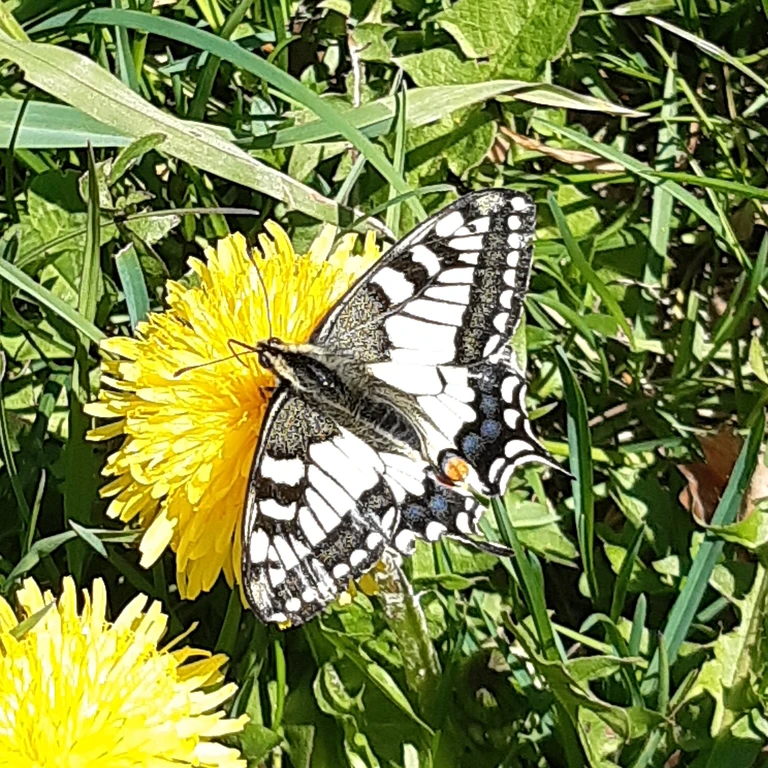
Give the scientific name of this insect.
Papilio machaon
